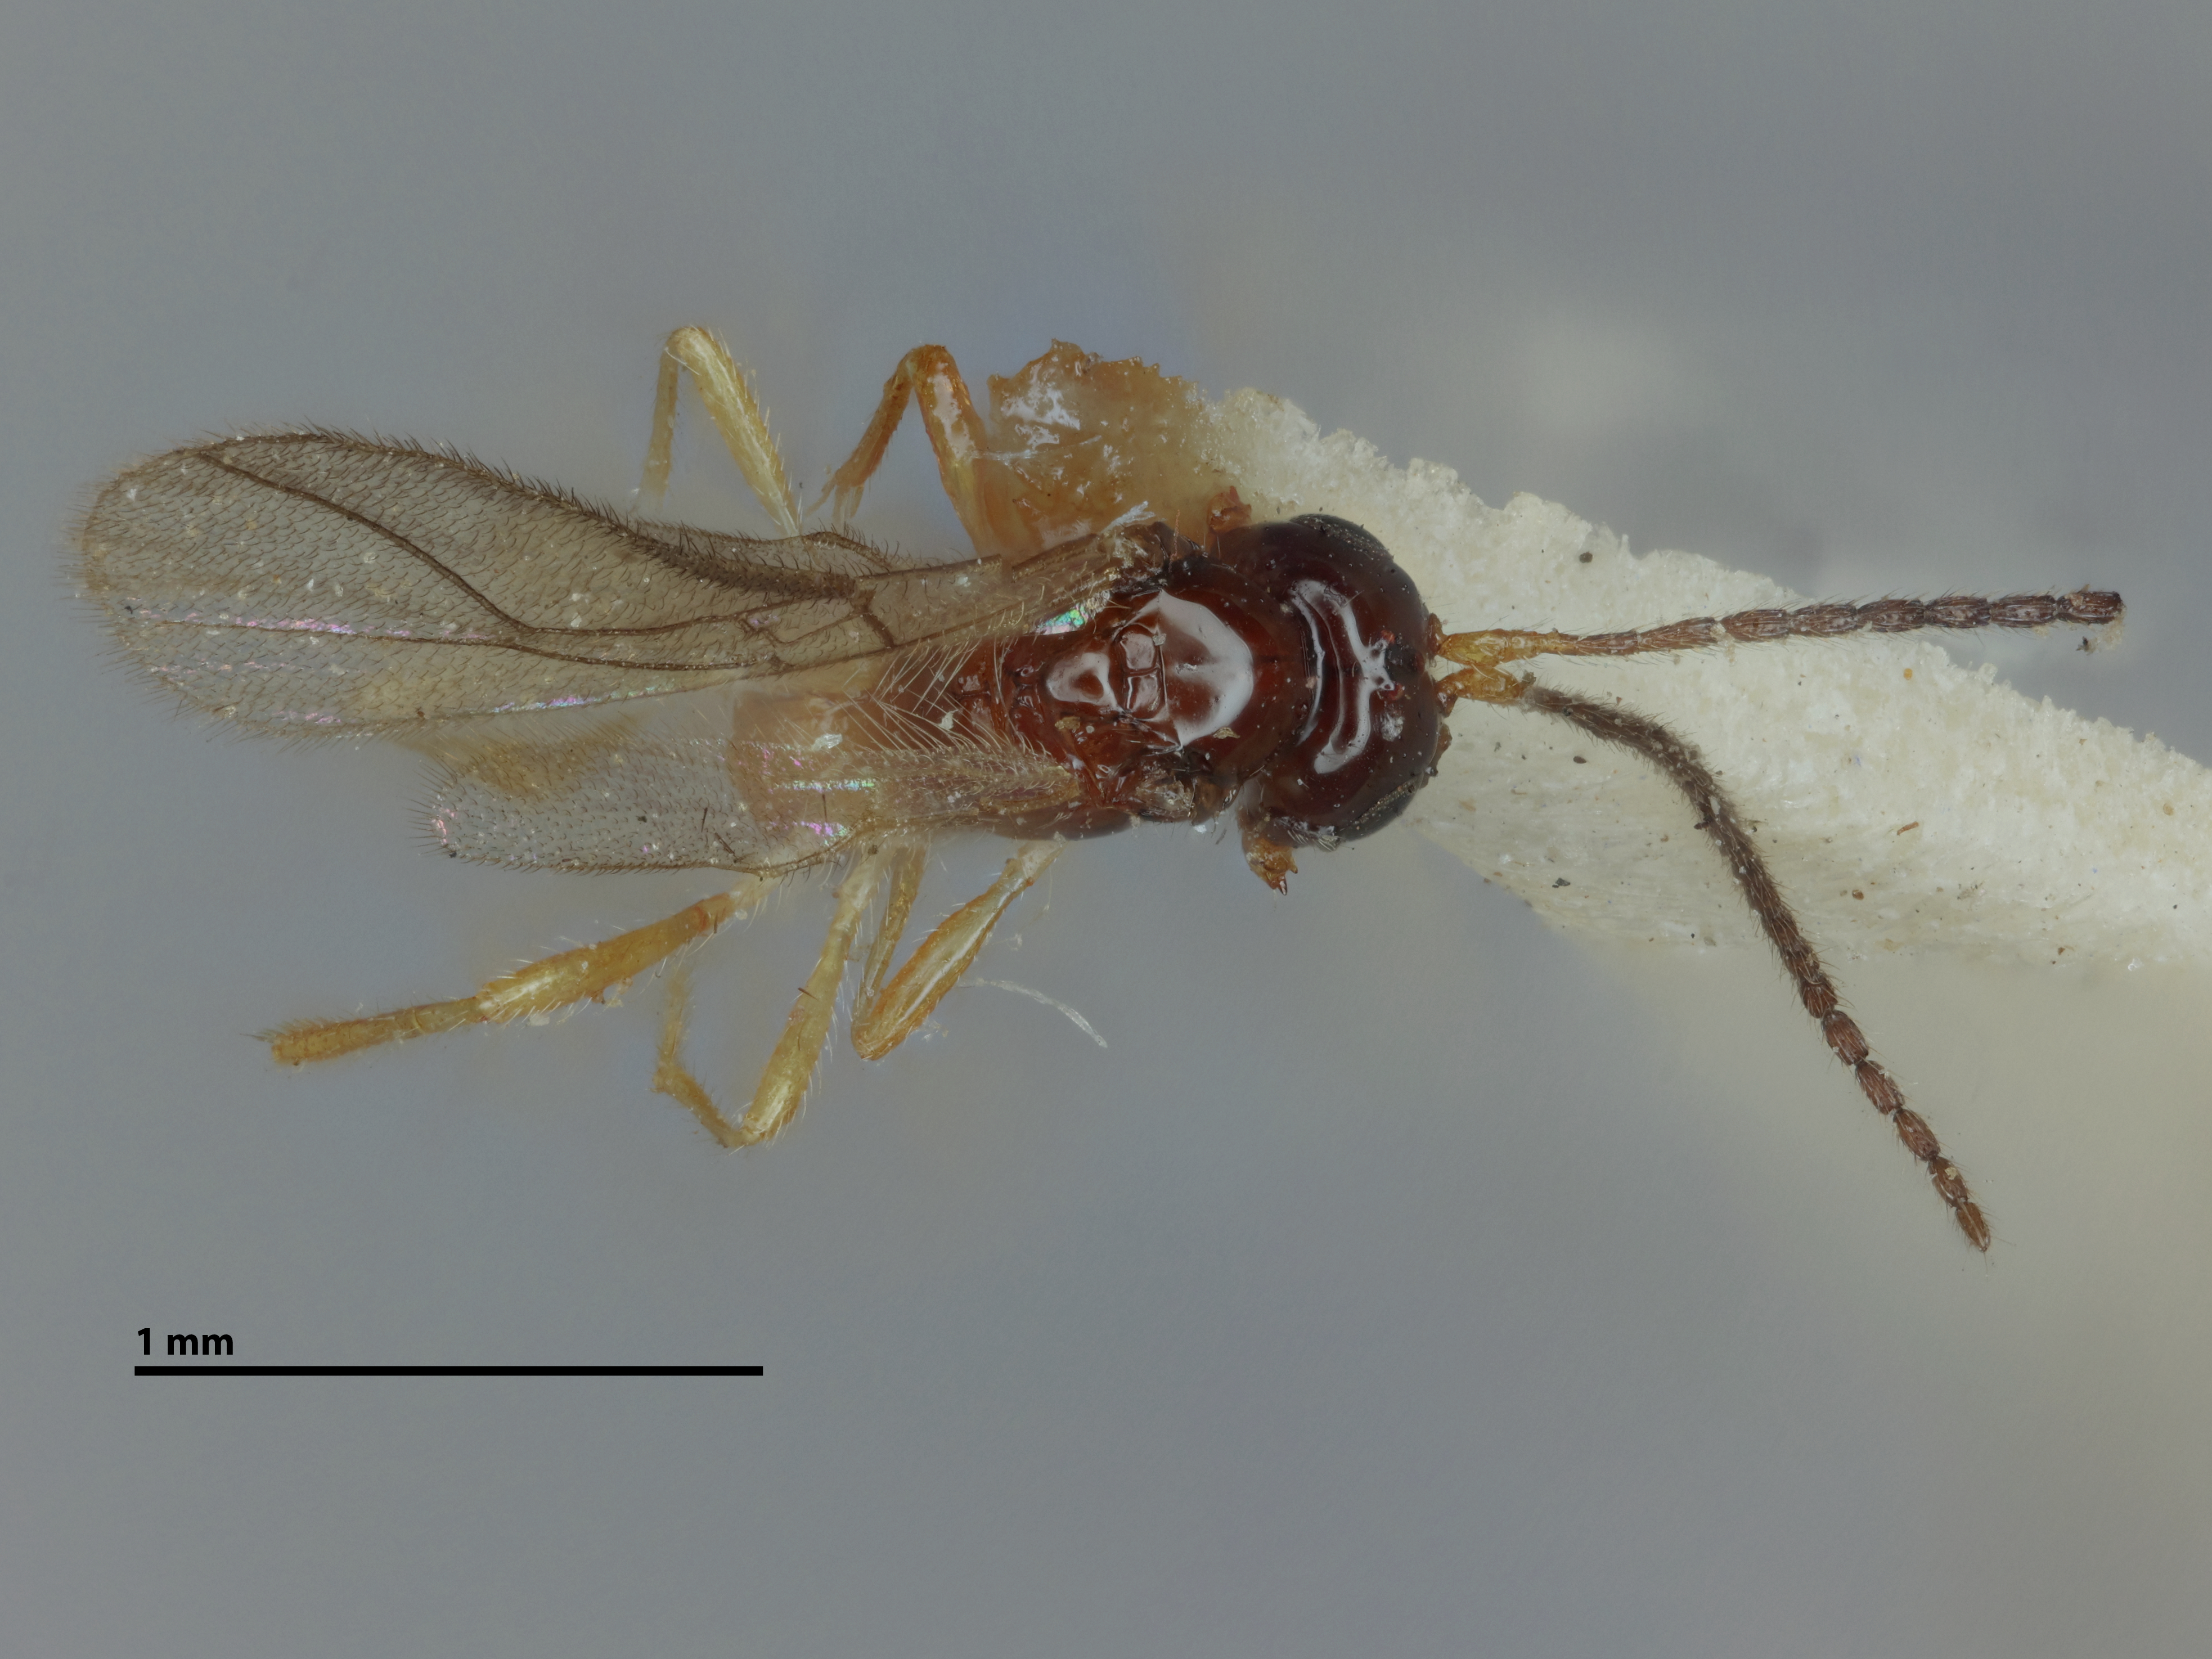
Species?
Orthostigma monotonum
